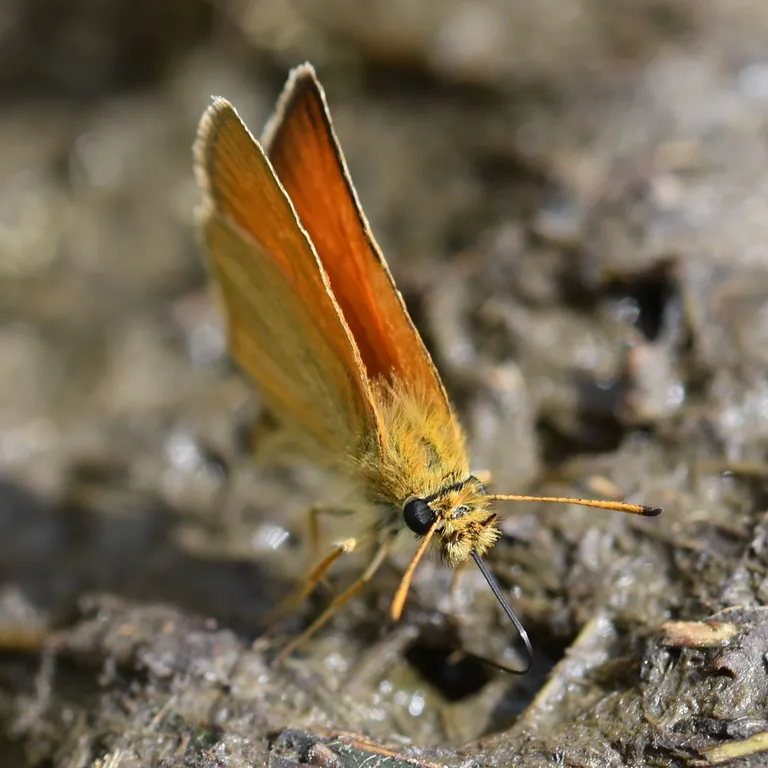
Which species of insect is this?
Thymelicus lineola
